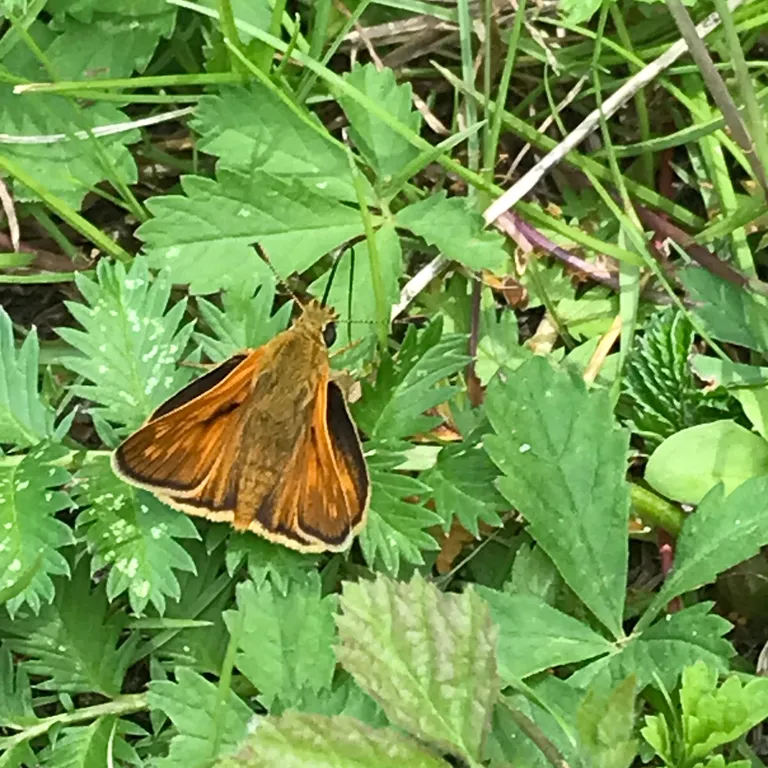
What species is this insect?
Ochlodes sylvanus (also Ochlodes venata)
